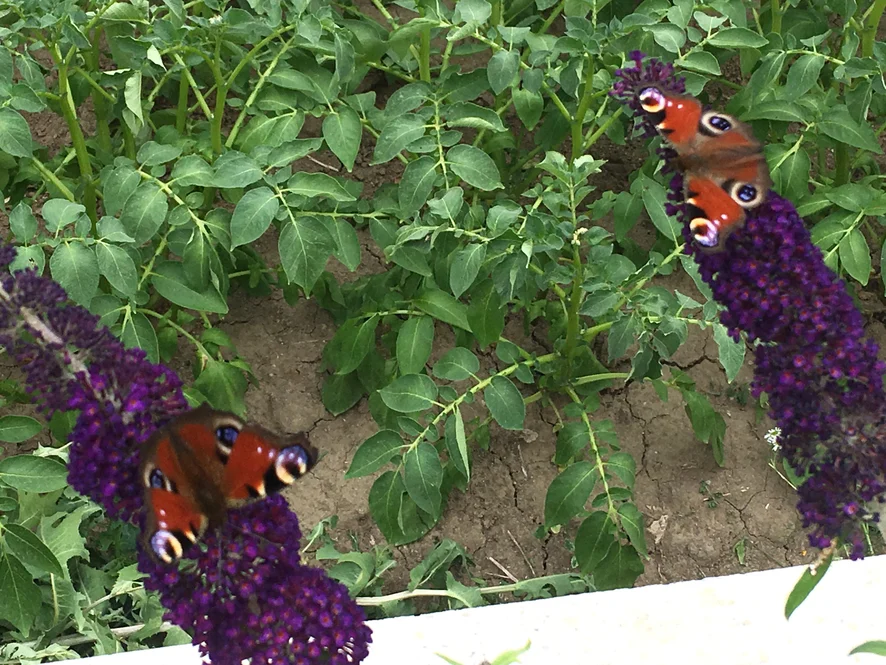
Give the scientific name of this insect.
Aglais io
